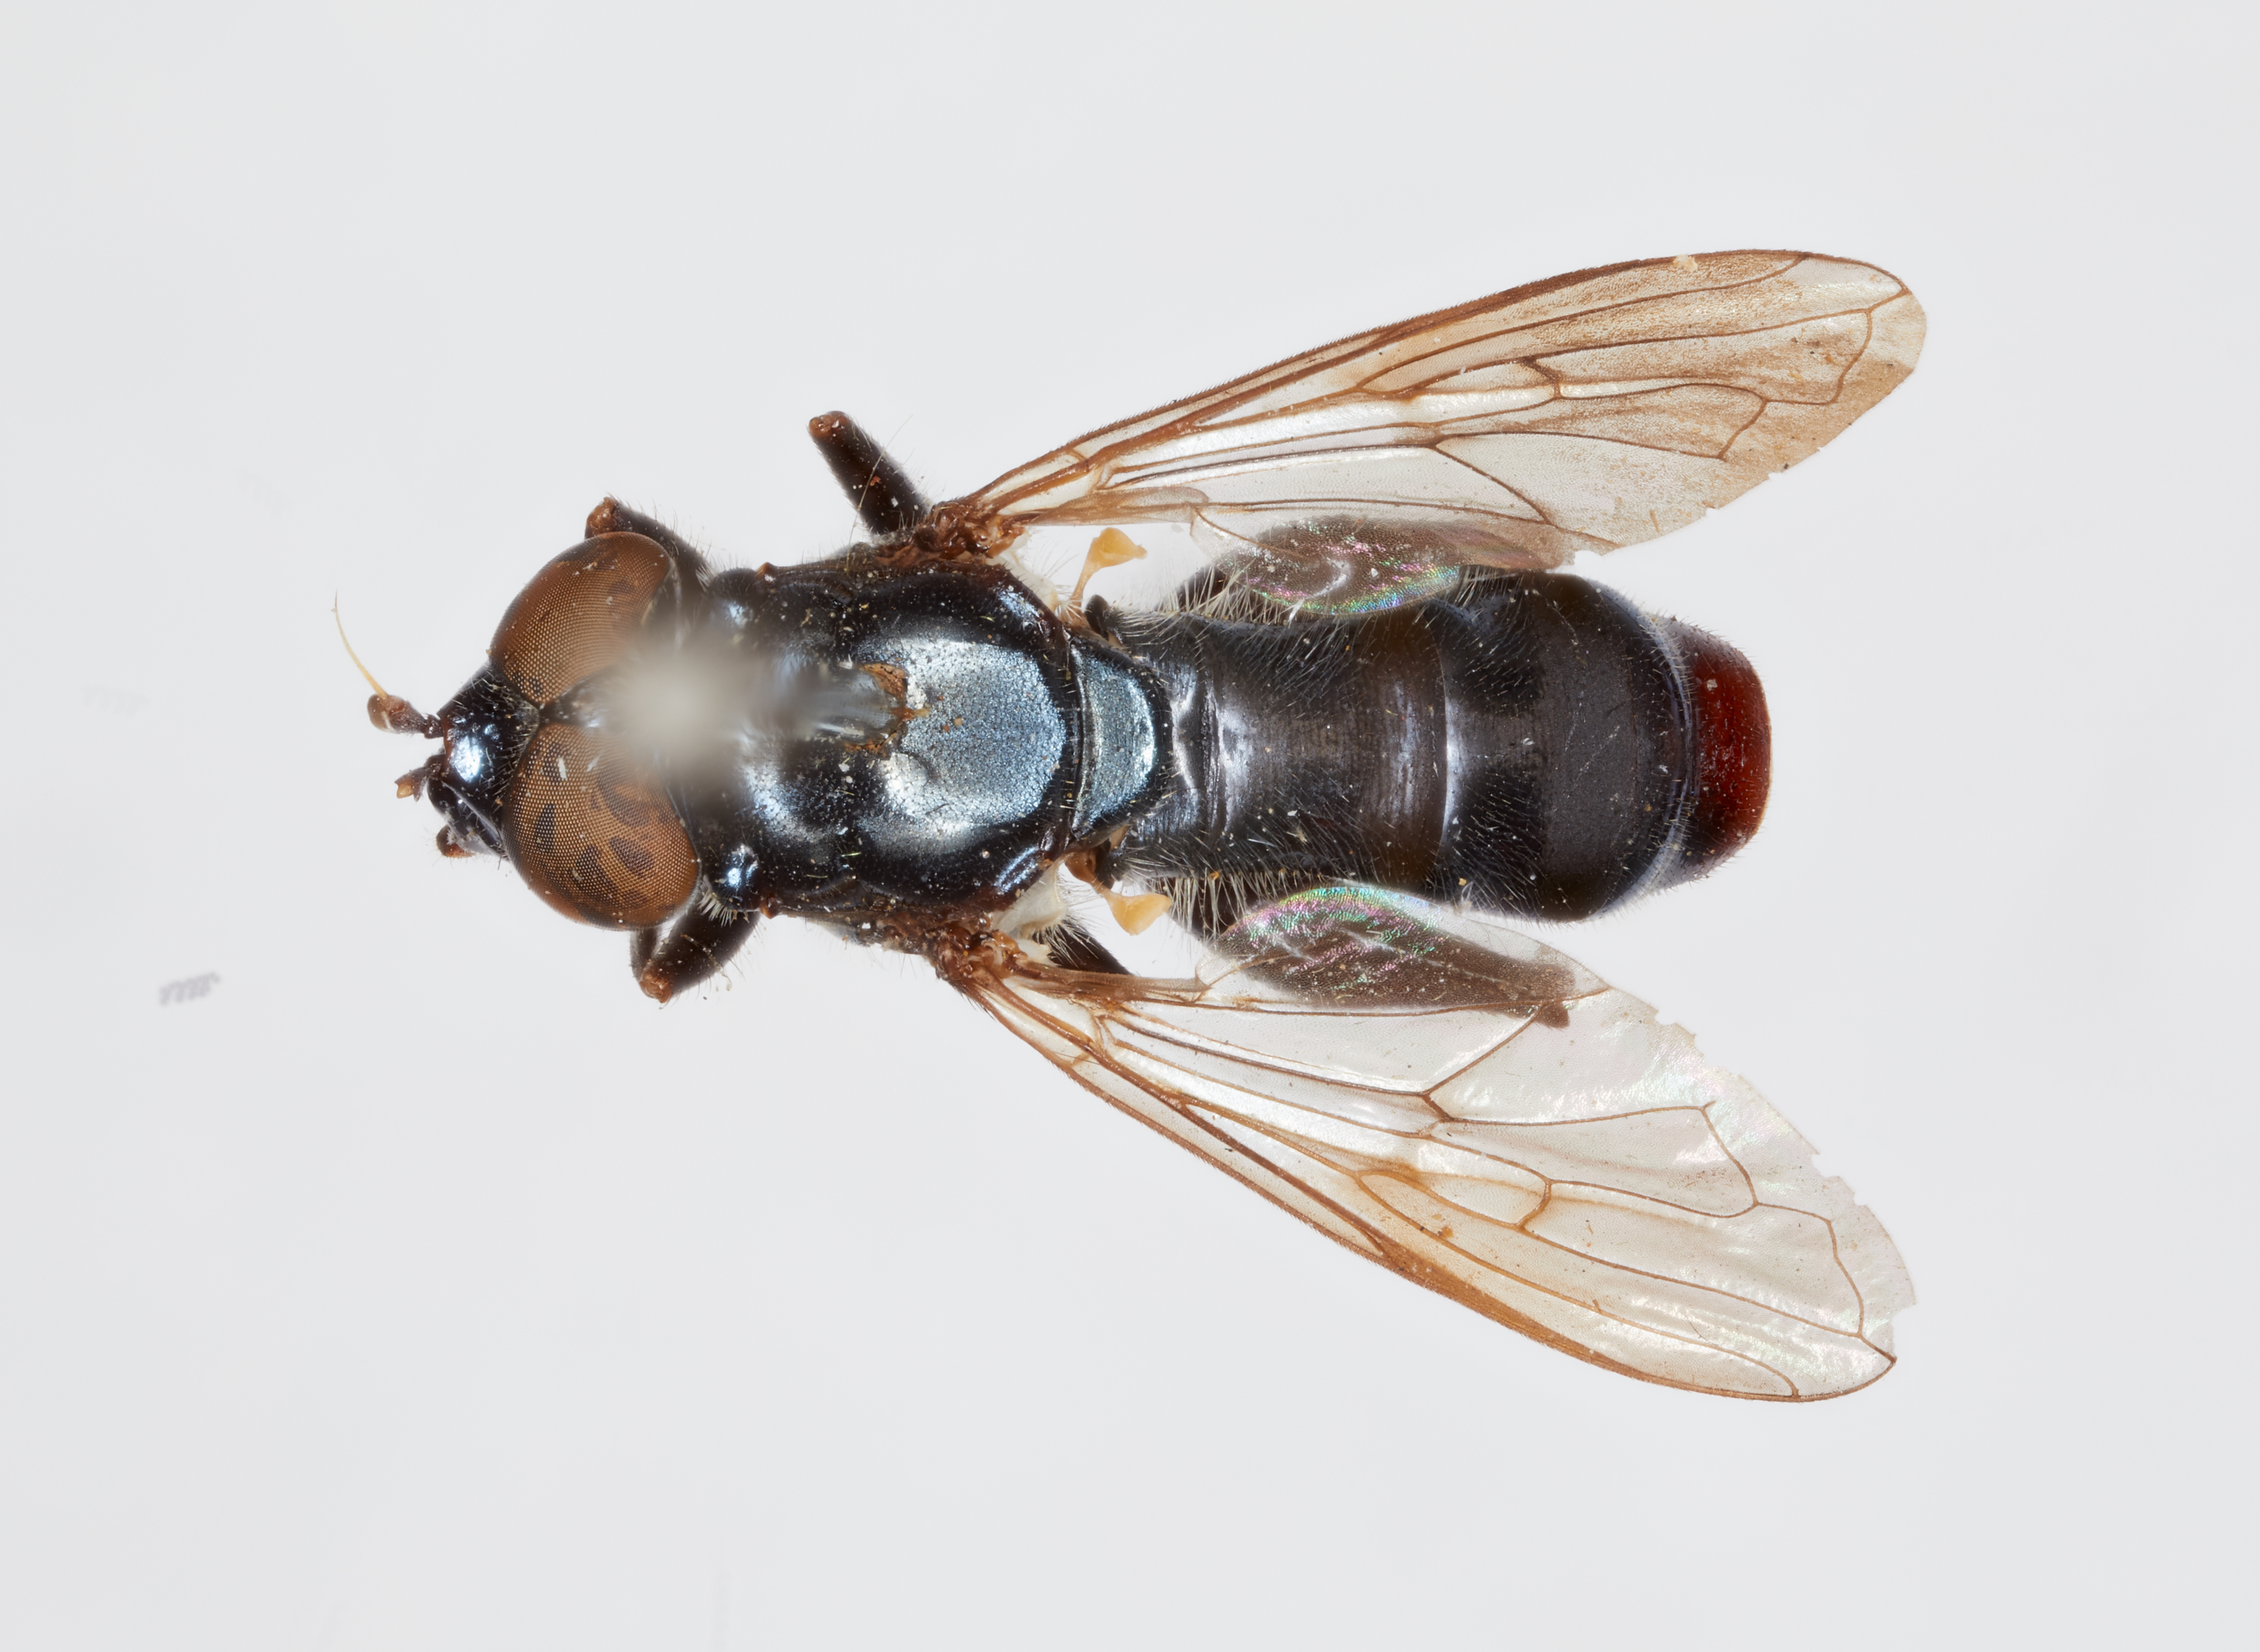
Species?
Chalcomyia depressa
